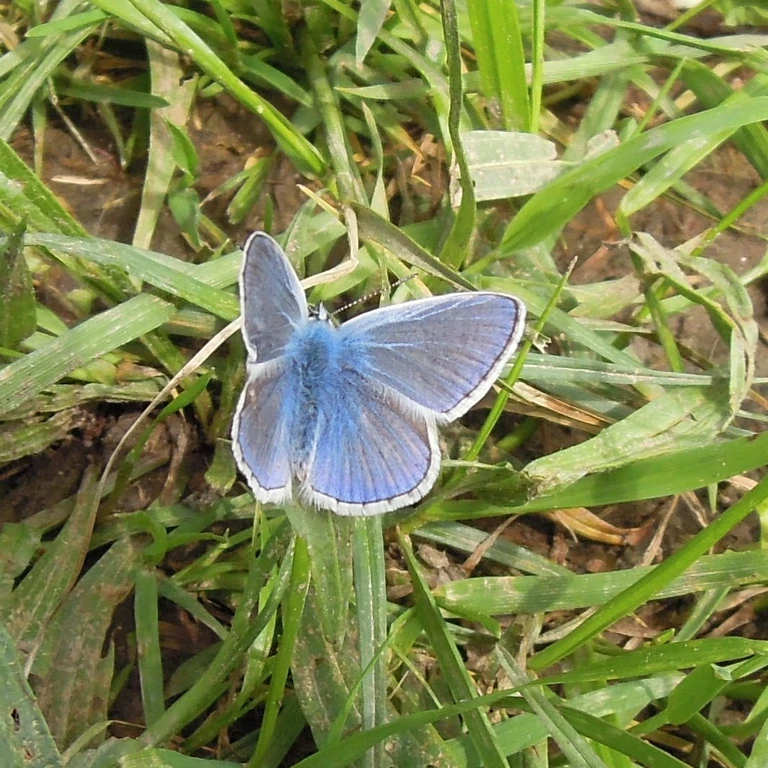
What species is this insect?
Polyommatus icarus
